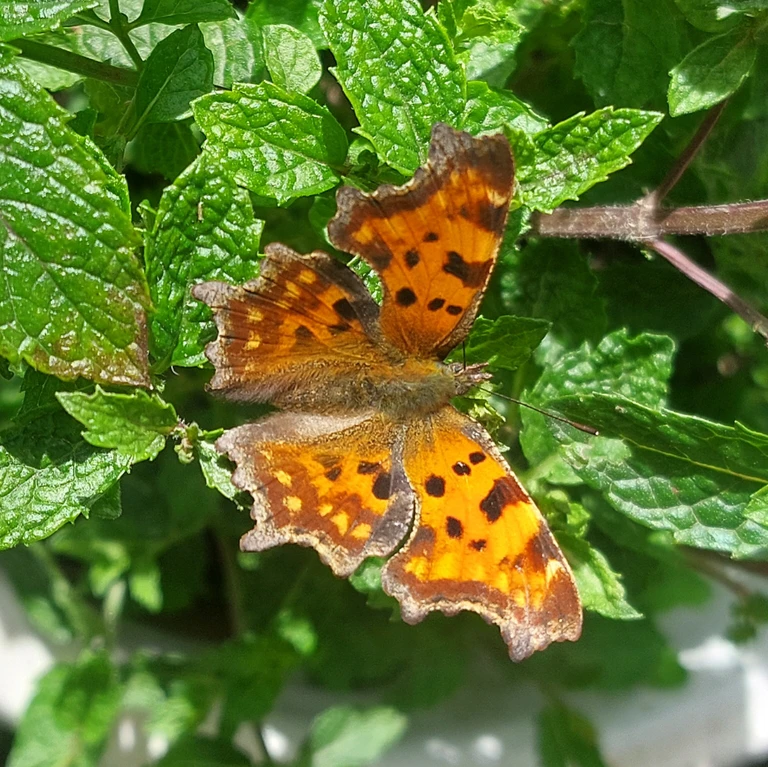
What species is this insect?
Polygonia c-album
